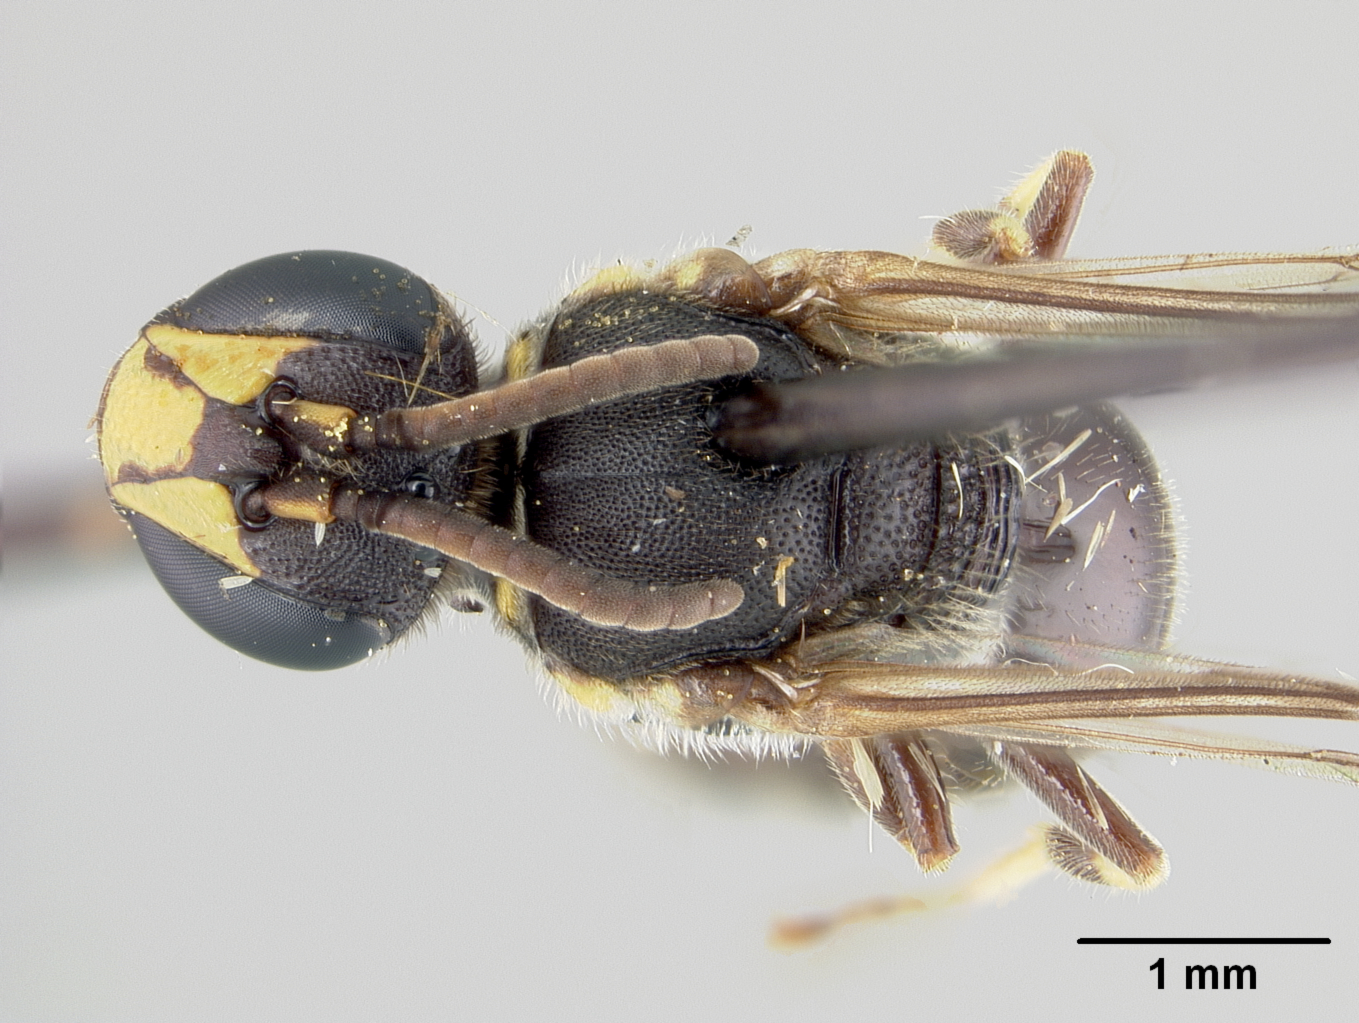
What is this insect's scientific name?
Hylaeus transversalis
